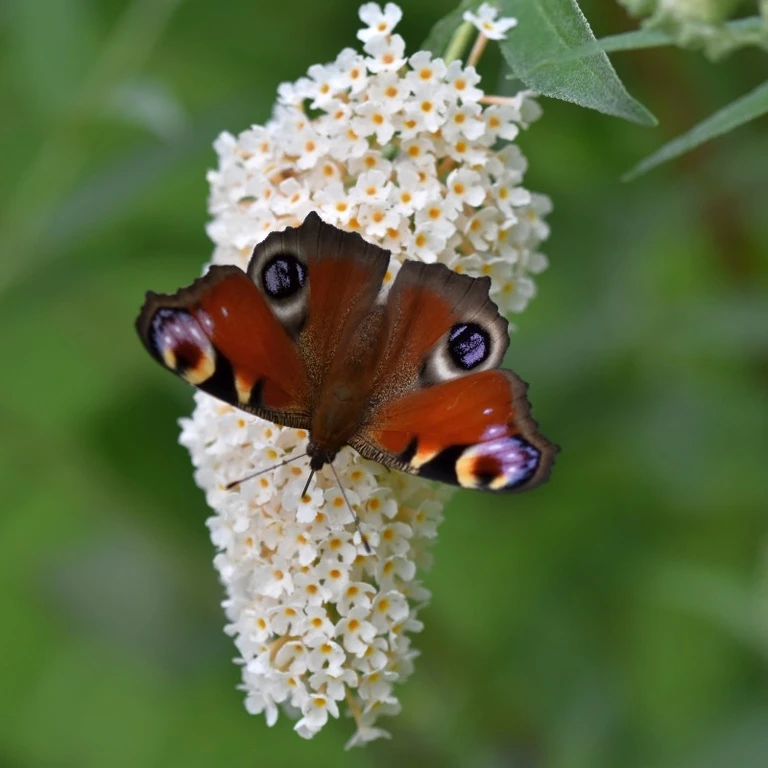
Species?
Aglais io
